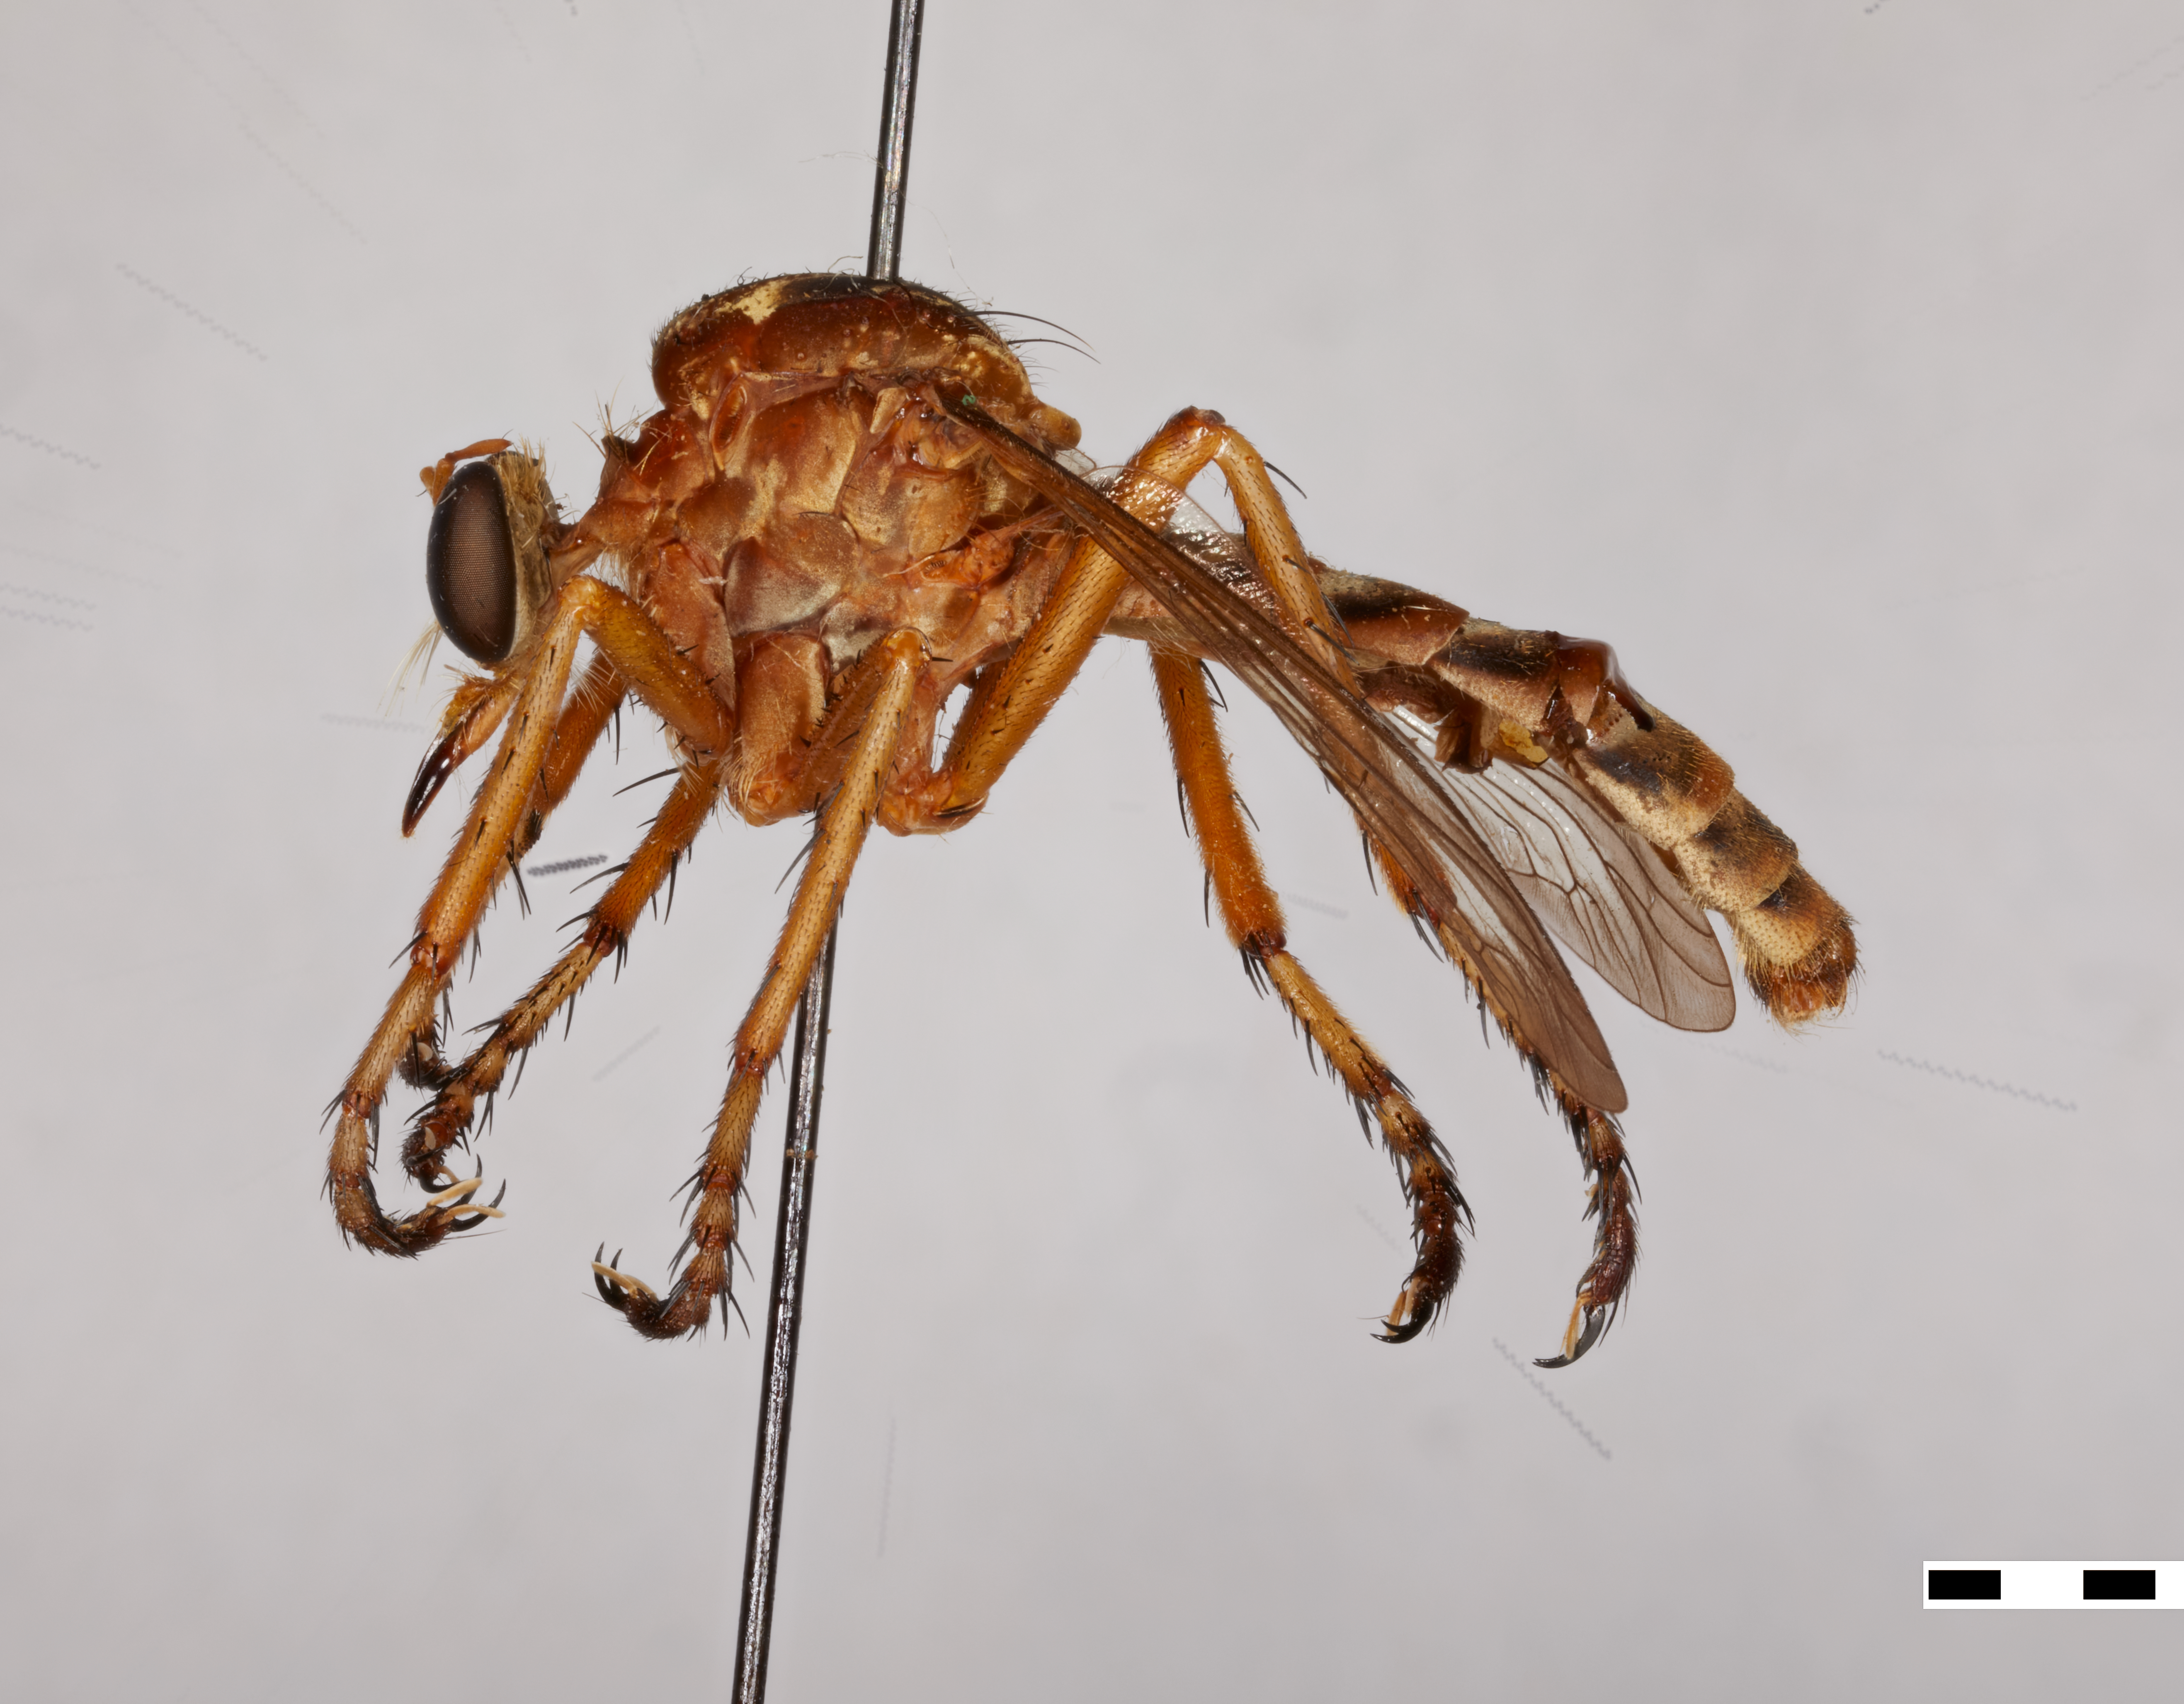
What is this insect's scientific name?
Diogmites properans
